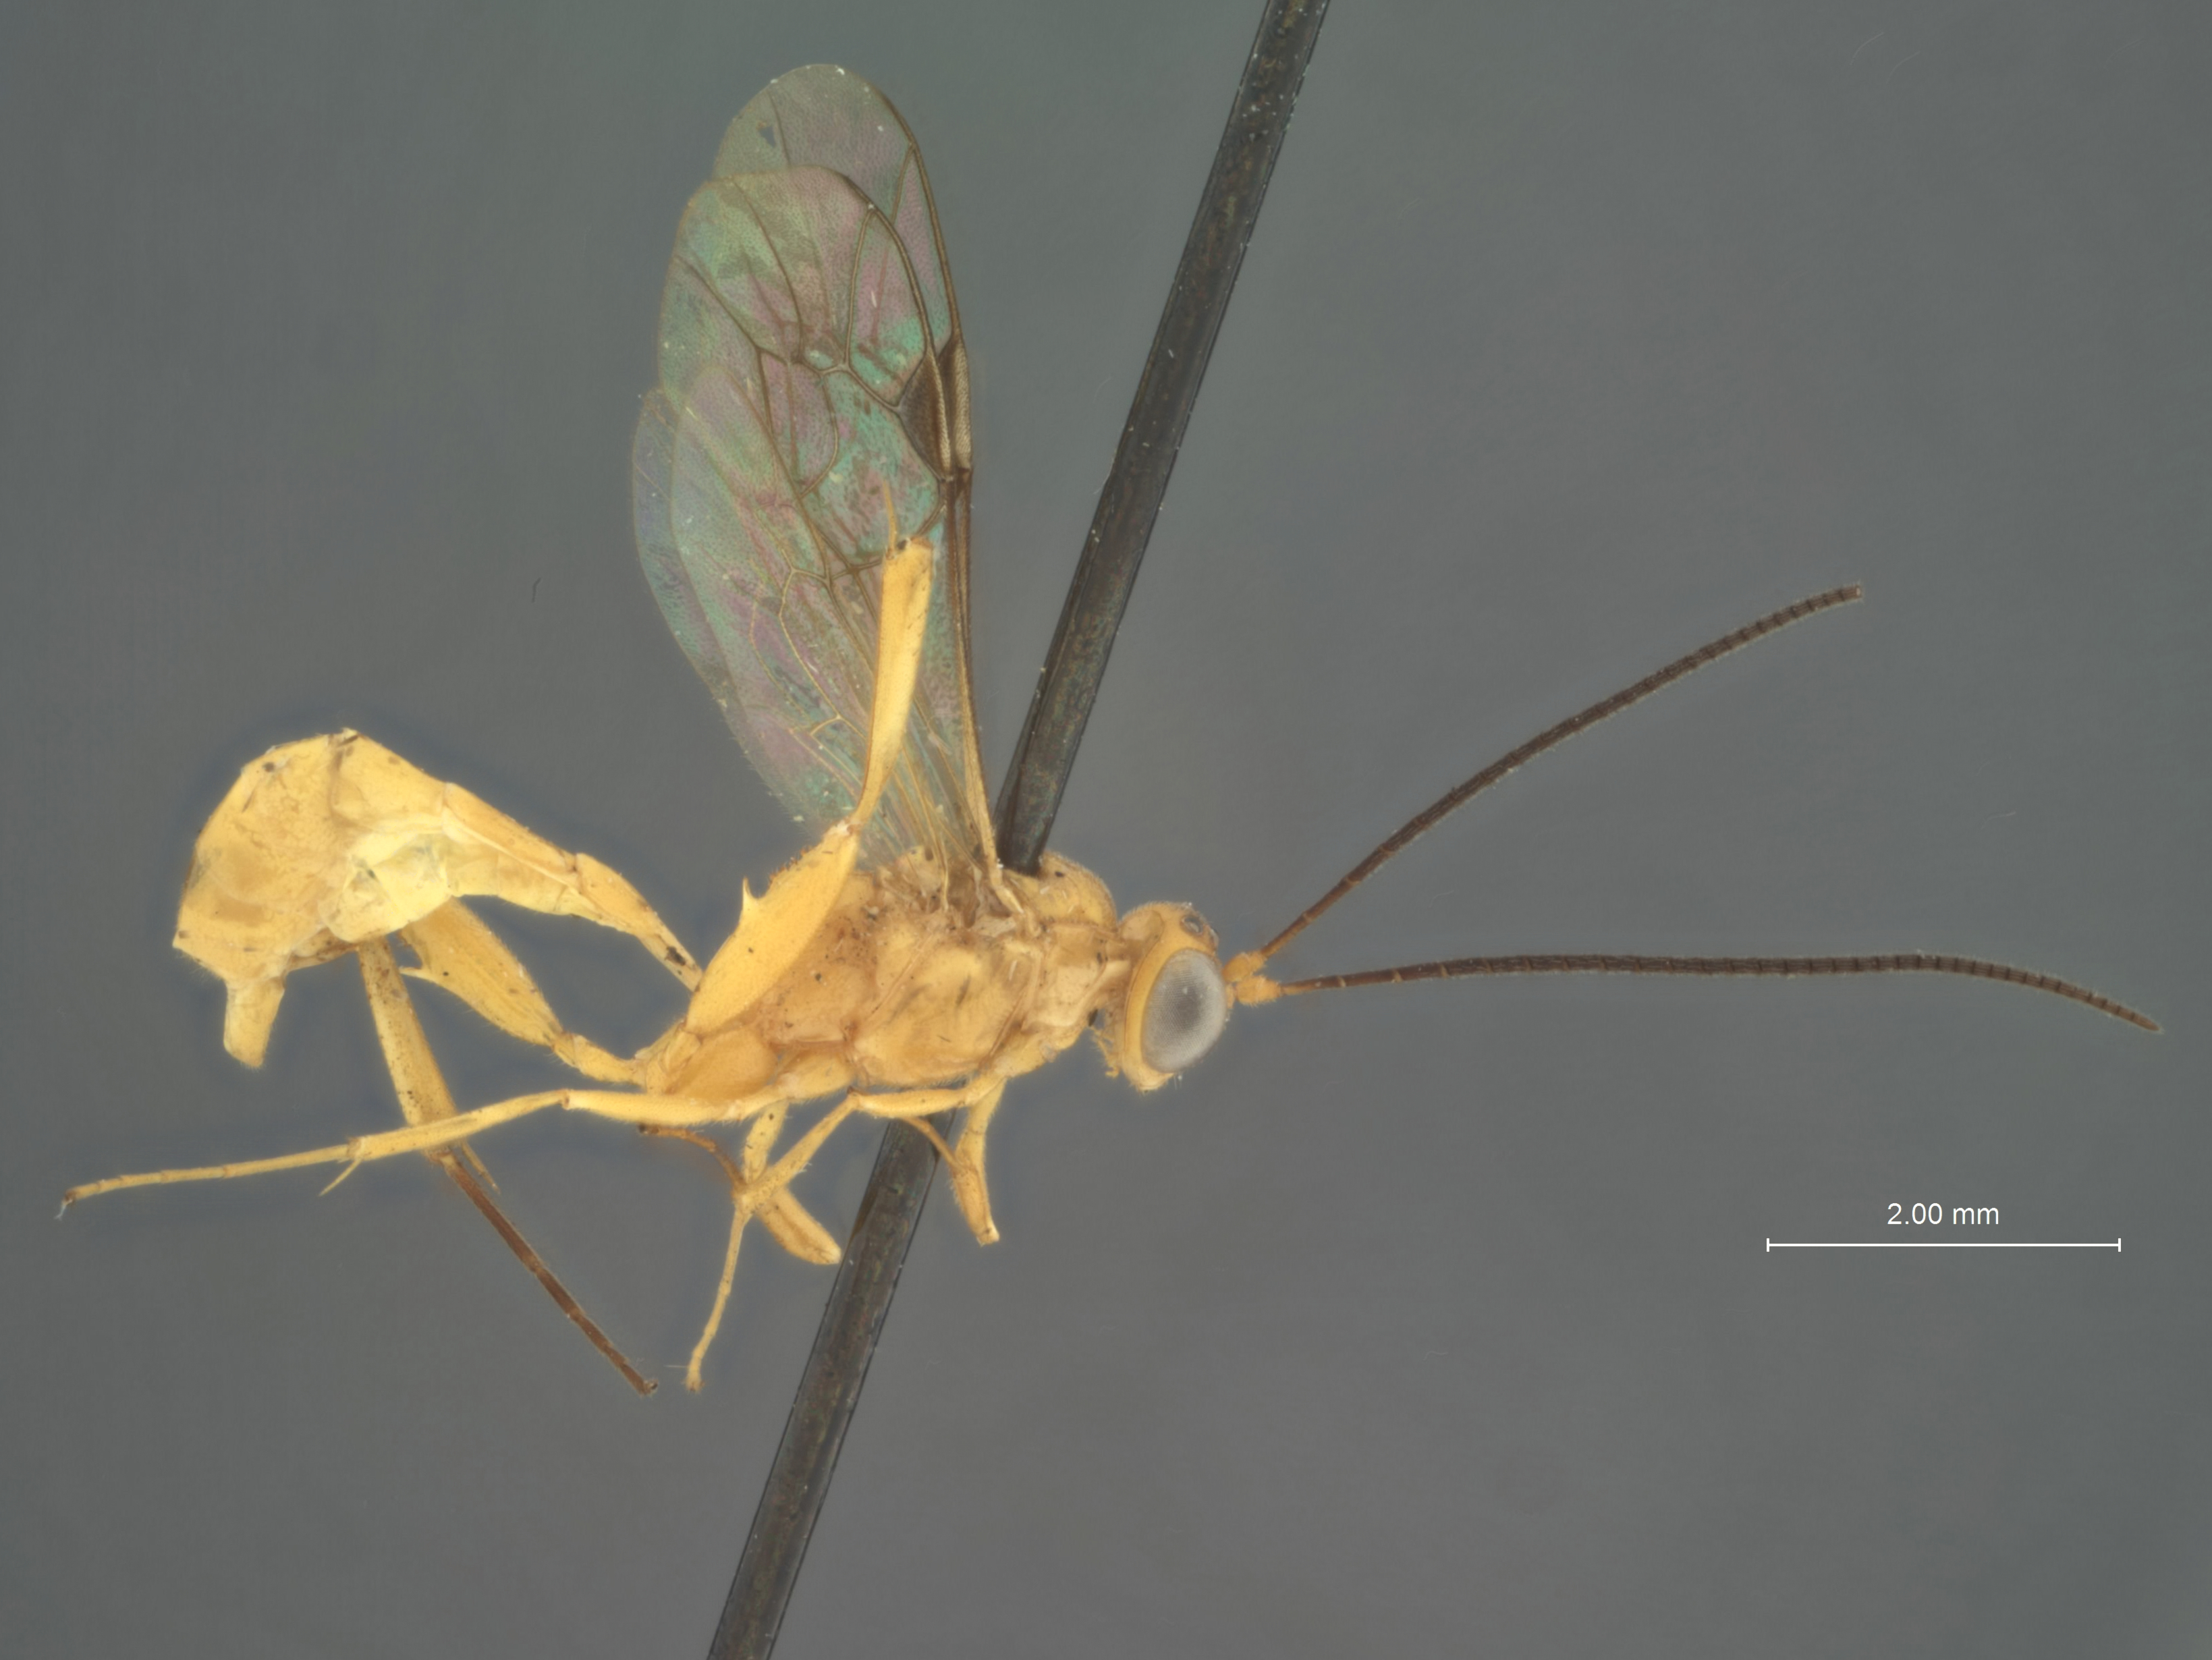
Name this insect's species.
Pristomerus flavus
